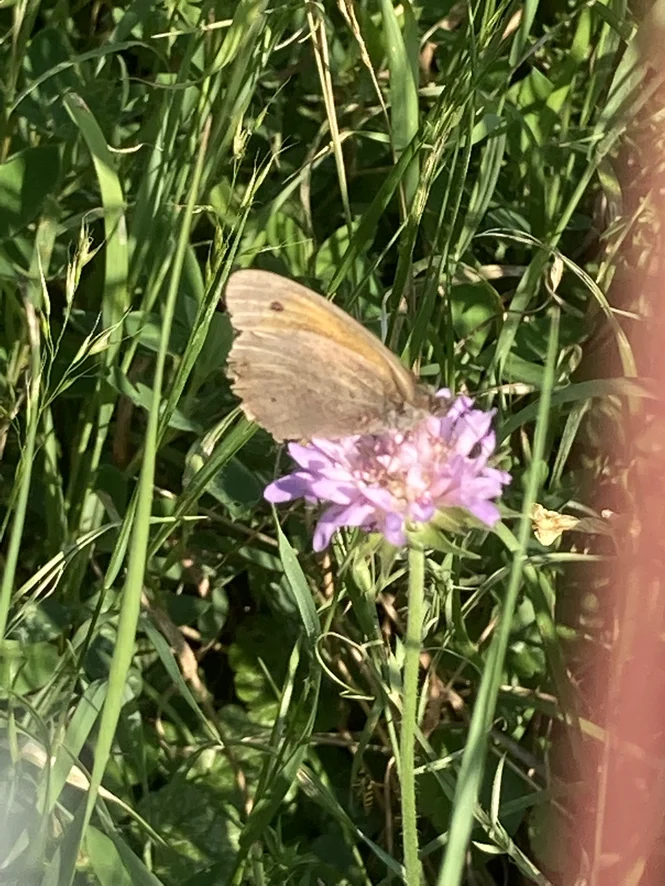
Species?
Maniola jurtina
